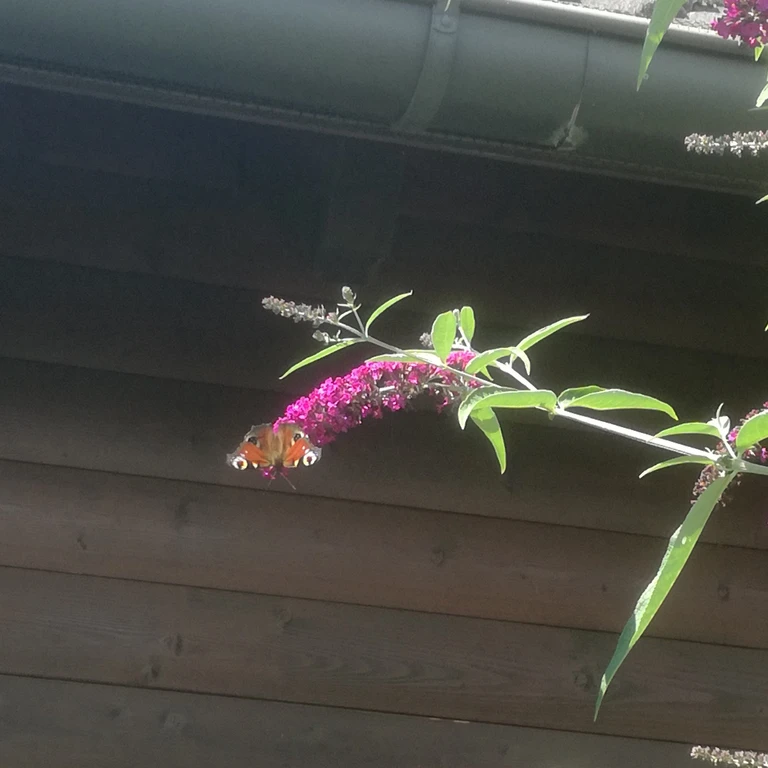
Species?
Aglais io
